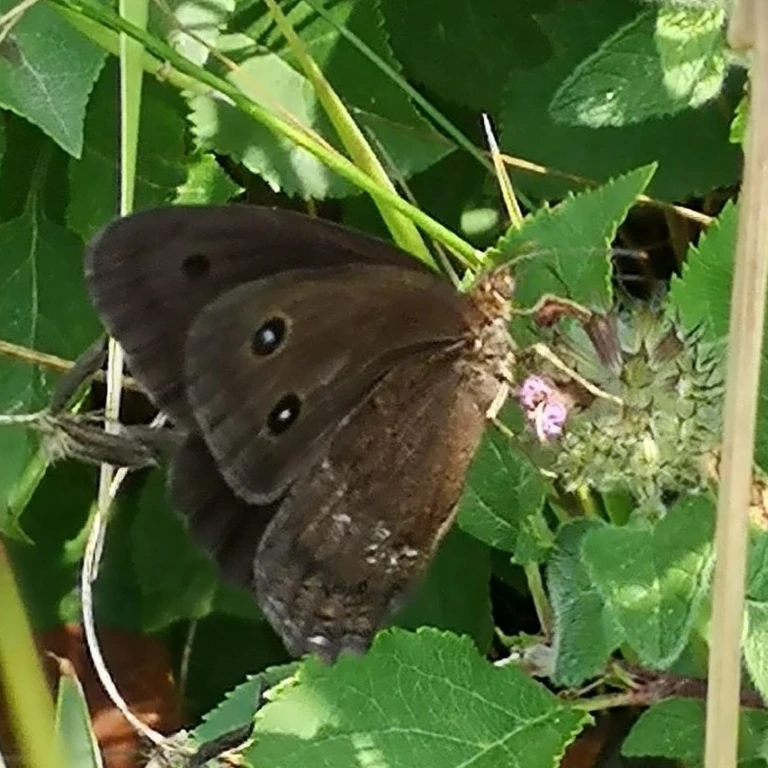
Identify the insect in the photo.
Minois dryas
